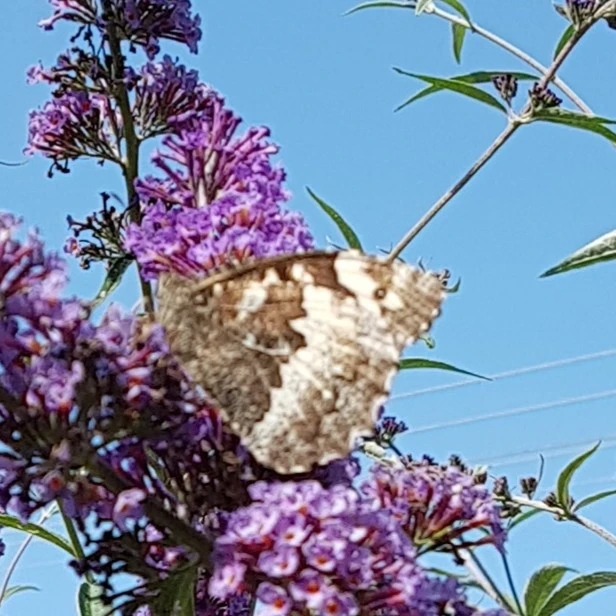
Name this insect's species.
Brintesia circe
